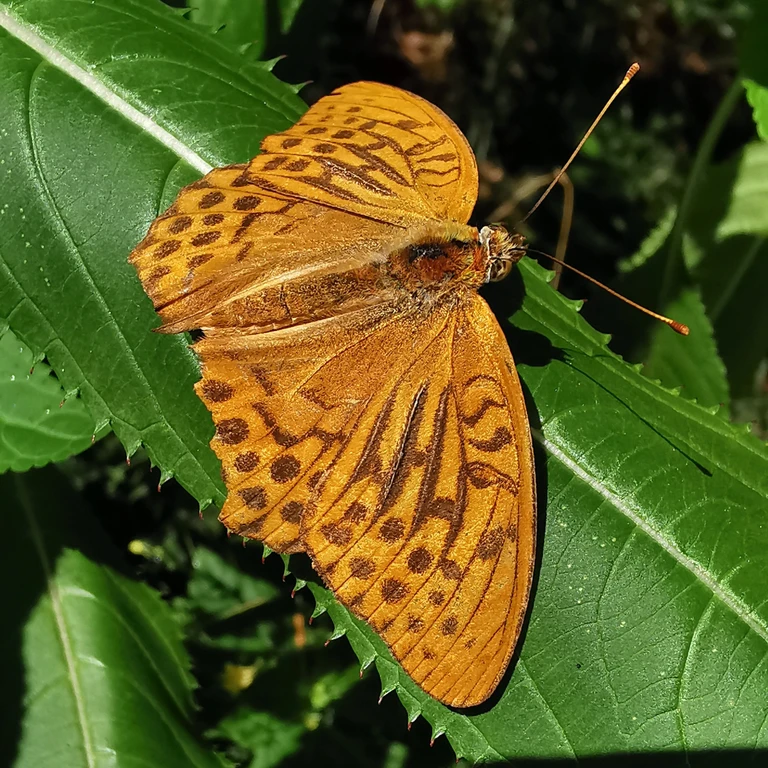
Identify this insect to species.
Argynnis paphia
